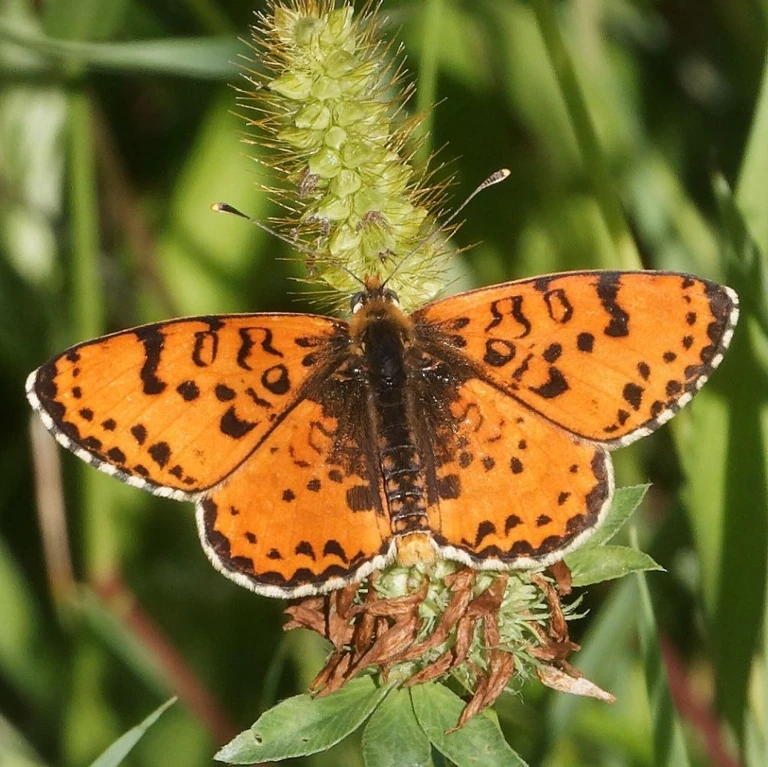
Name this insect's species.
Melitaea didyma
